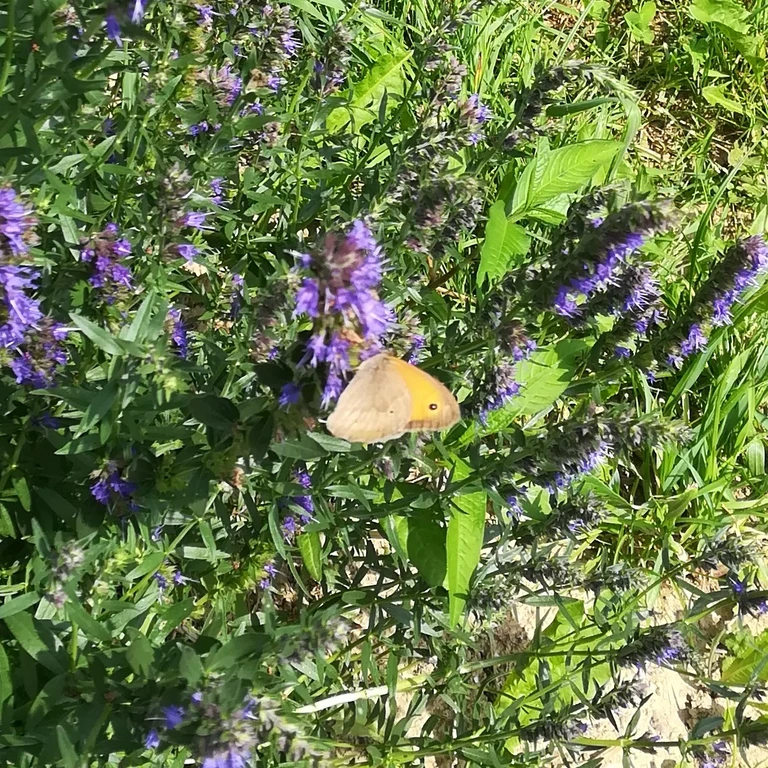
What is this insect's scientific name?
Maniola jurtina
